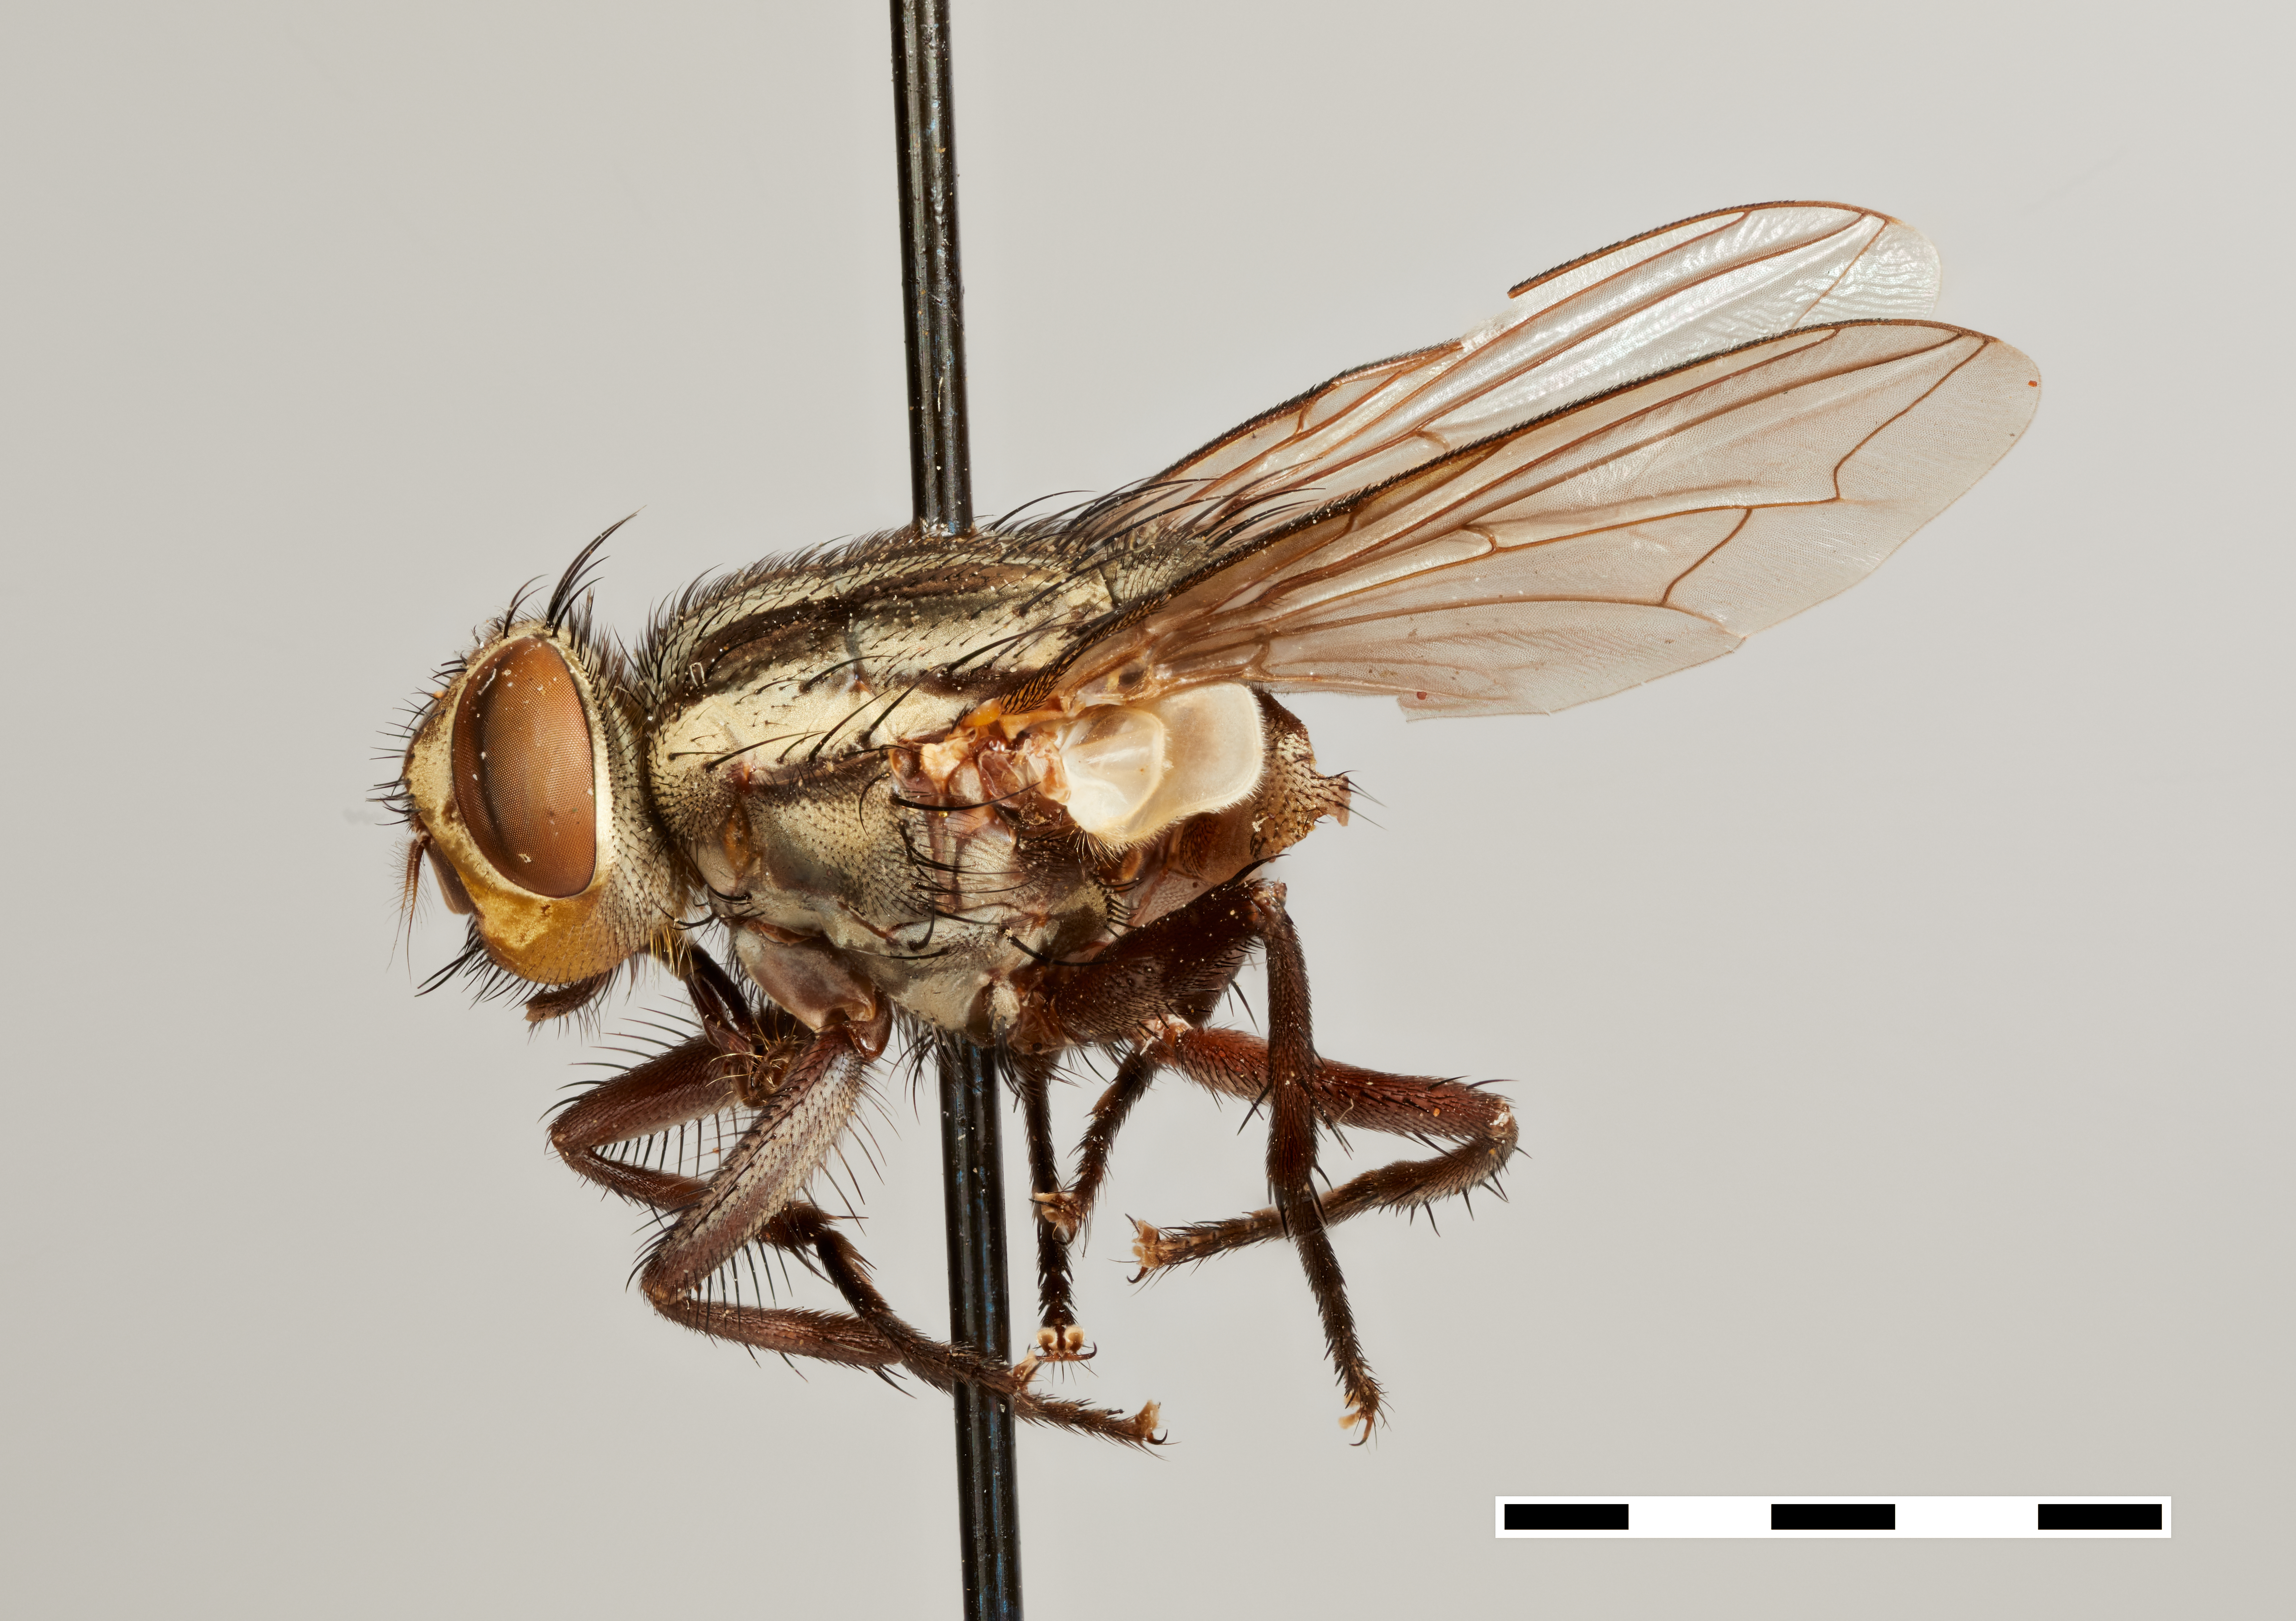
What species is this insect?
Sarcophaga aurigena (also Ravinia aurigena)
